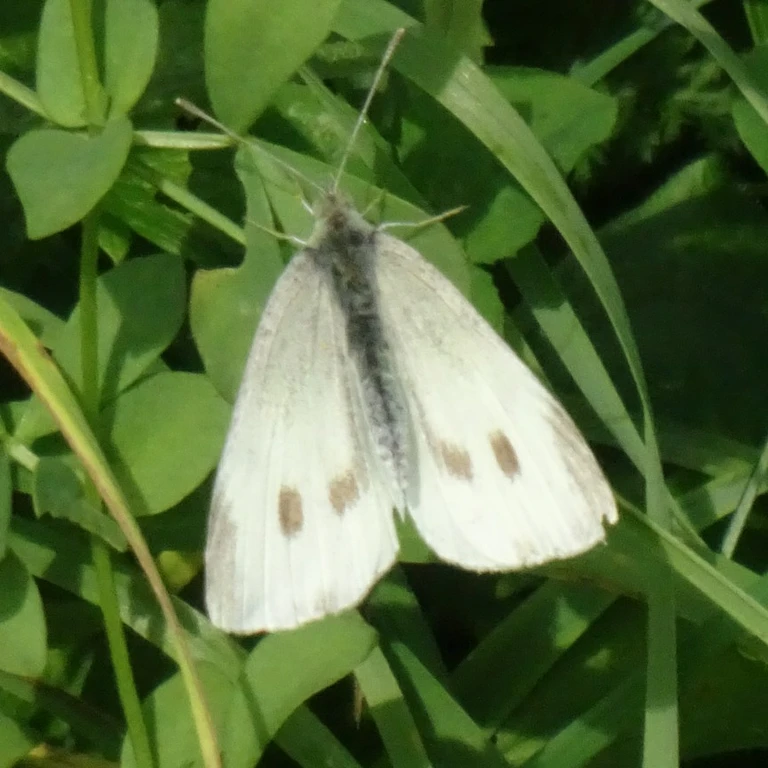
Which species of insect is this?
Pieris rapae
